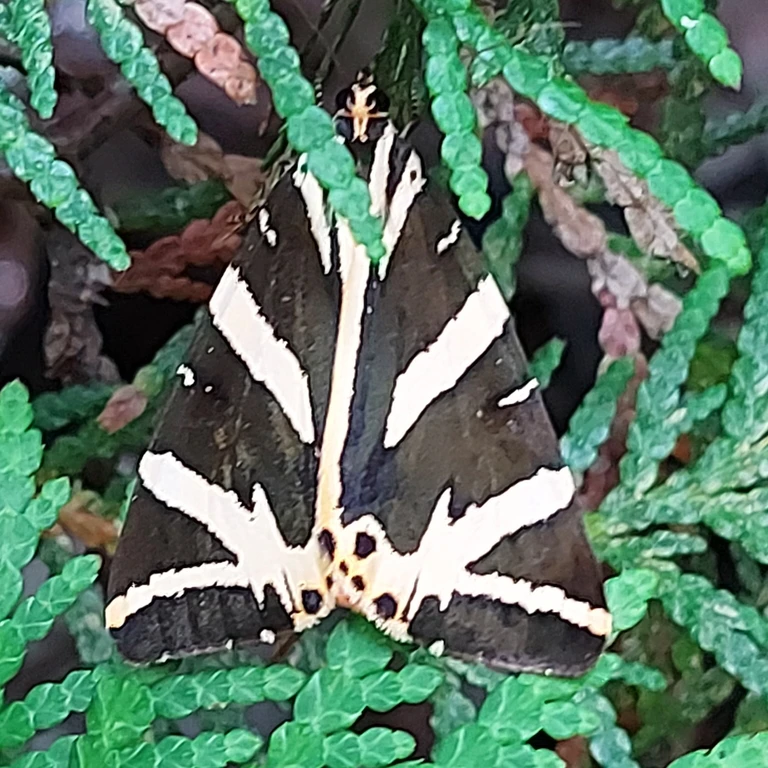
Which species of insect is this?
Euplagia quadripunctaria
